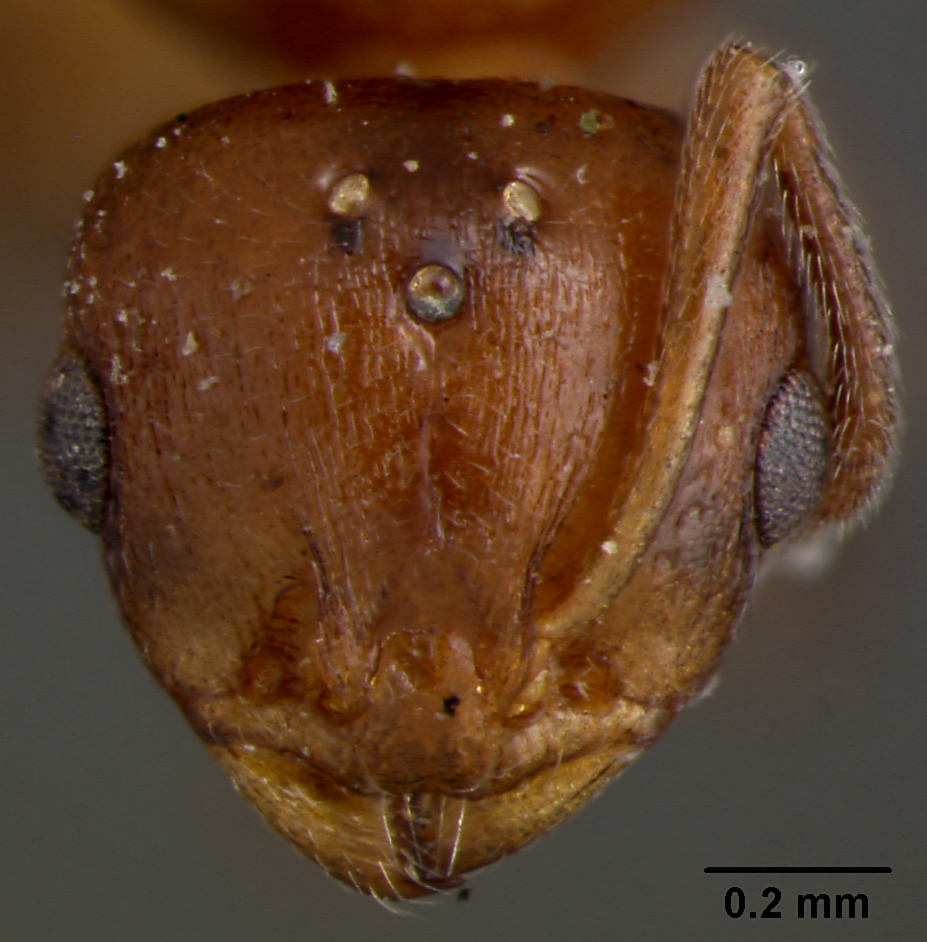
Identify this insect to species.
Macromischa schwarzi
